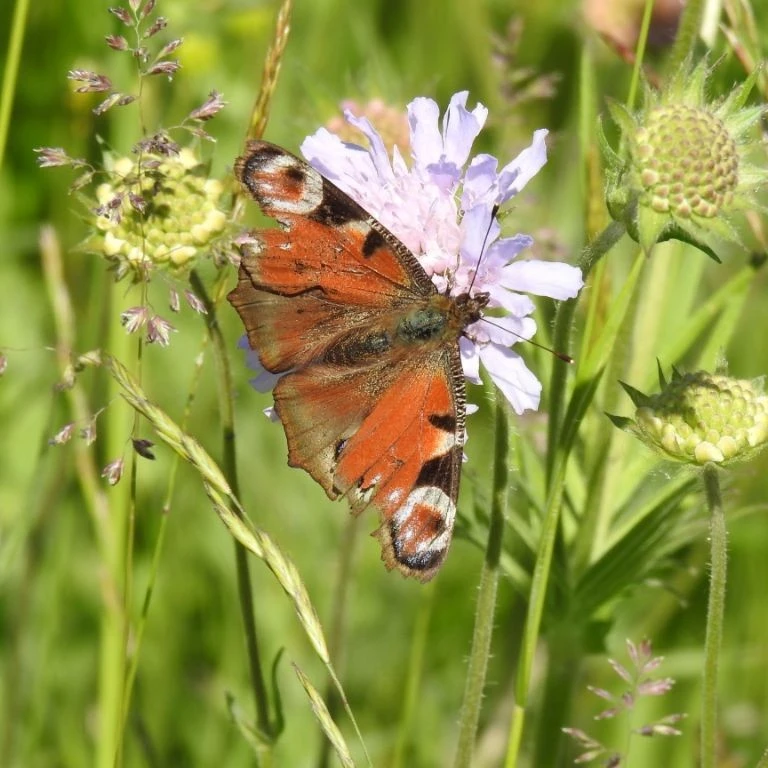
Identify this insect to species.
Aglais io
